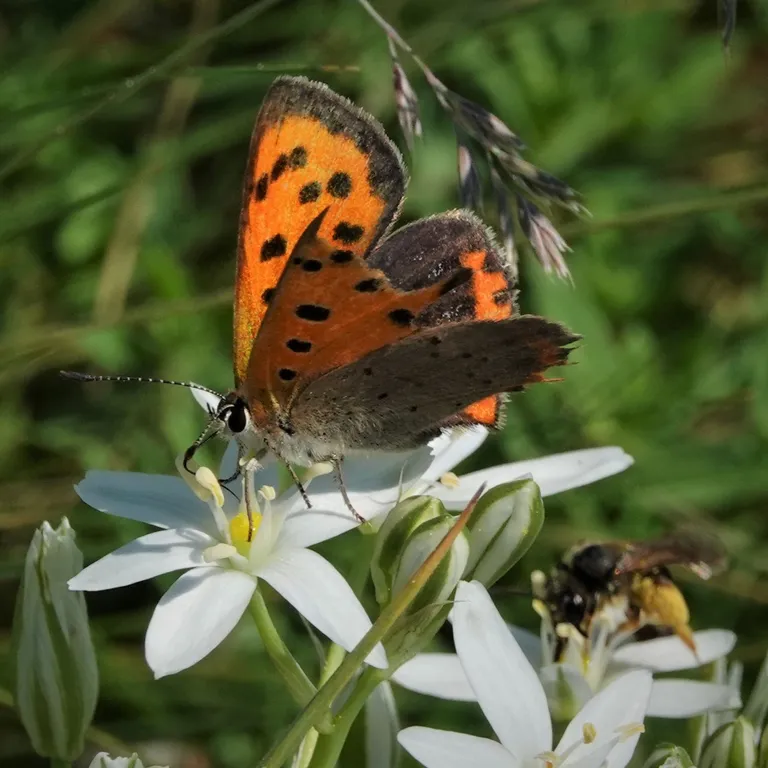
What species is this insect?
Lycaena phlaeas
